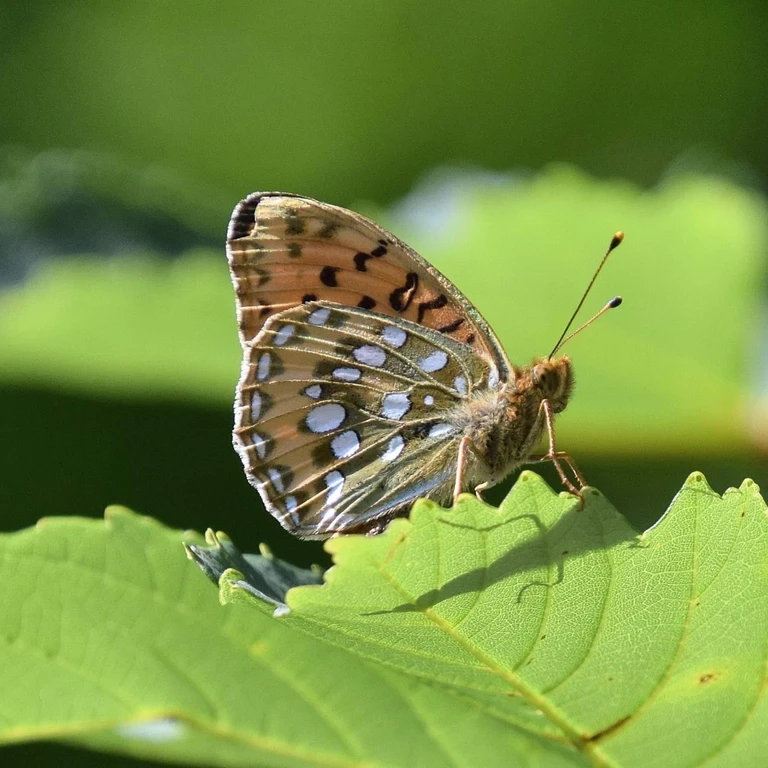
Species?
Speyeria aglaja
